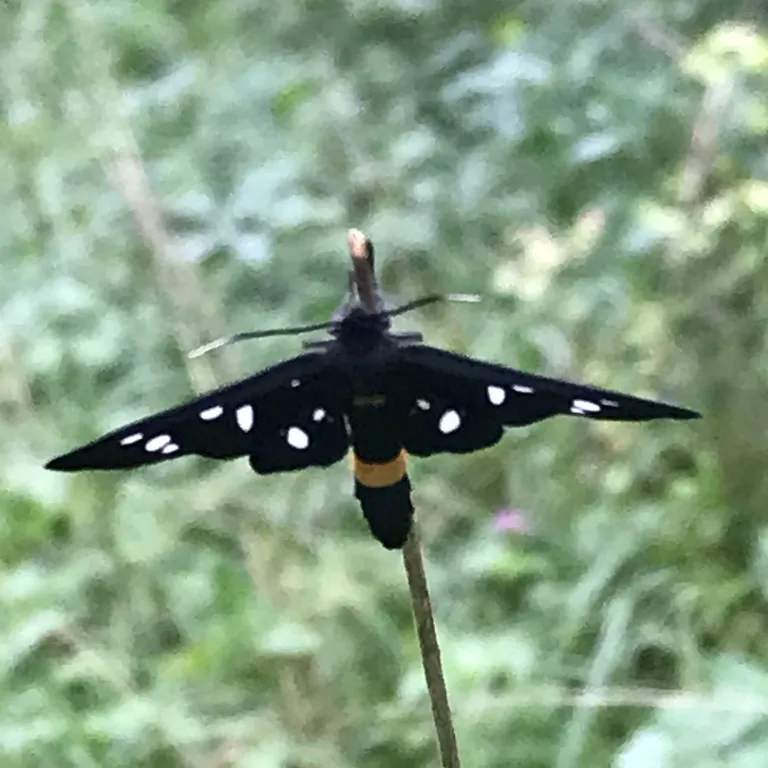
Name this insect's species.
Amata phegea
